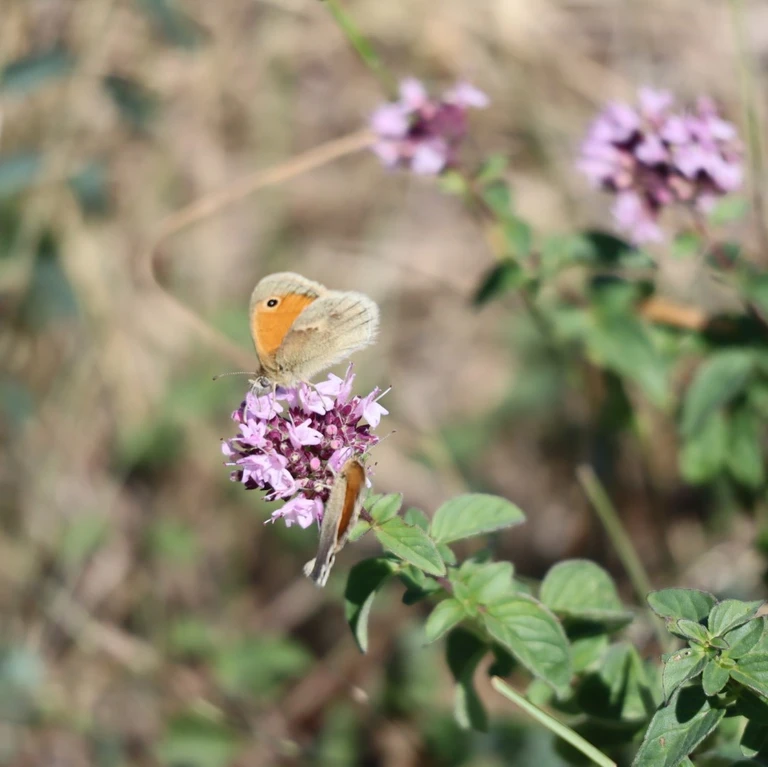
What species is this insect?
Coenonympha pamphilus
